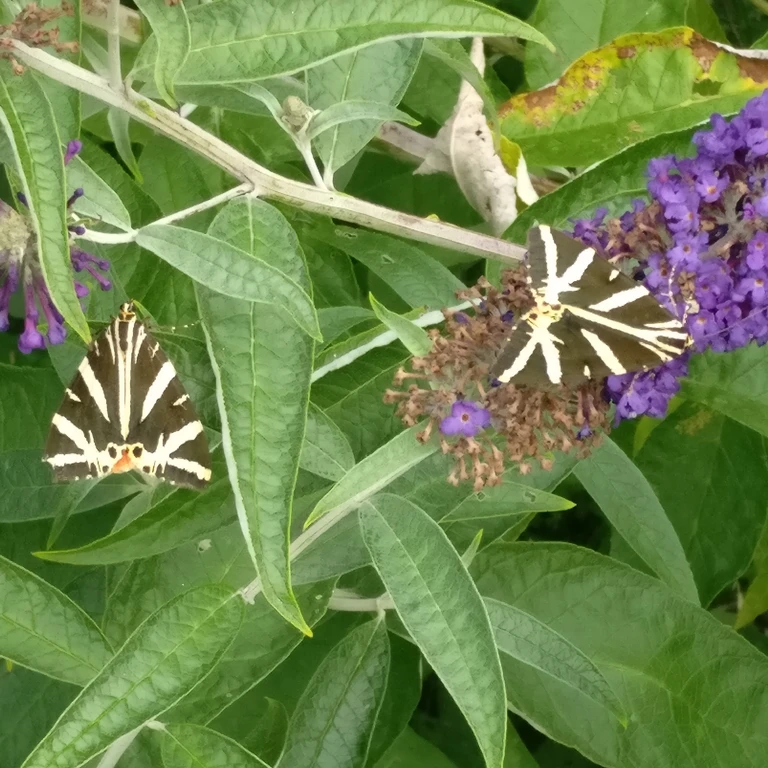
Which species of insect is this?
Euplagia quadripunctaria
